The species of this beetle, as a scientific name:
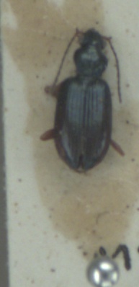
Bembidion decorum
